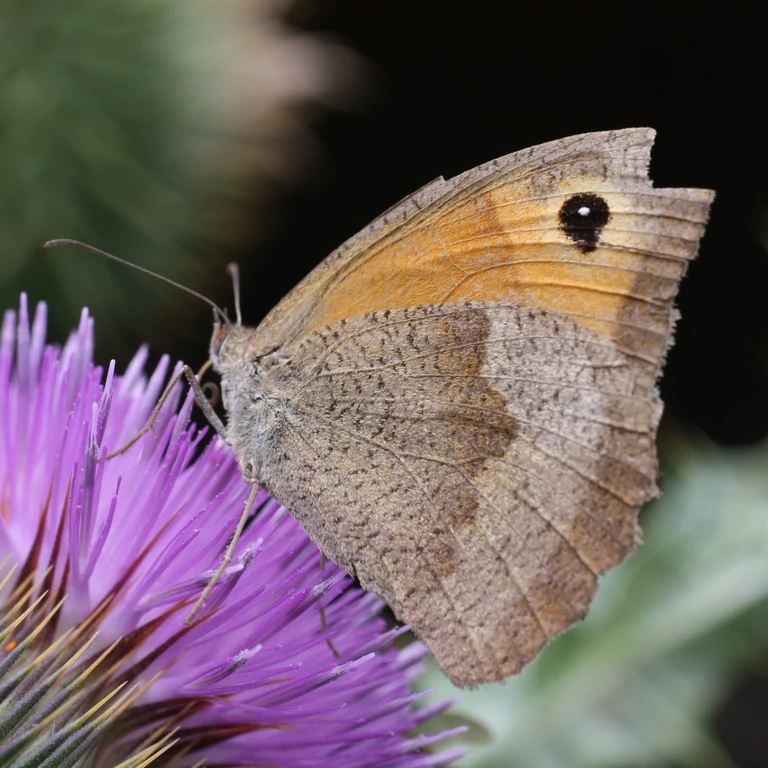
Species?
Maniola jurtina
